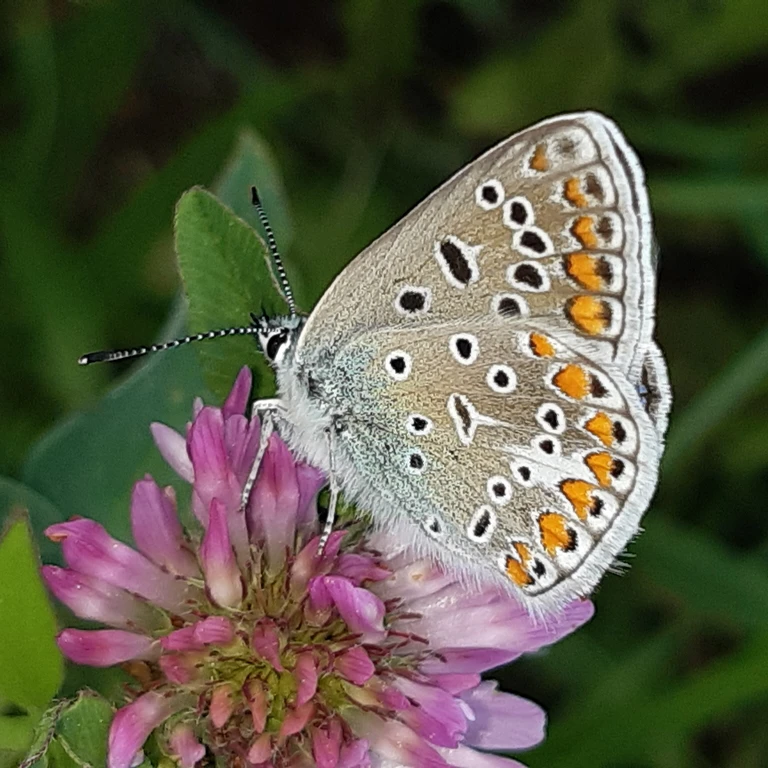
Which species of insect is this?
Polyommatus icarus
